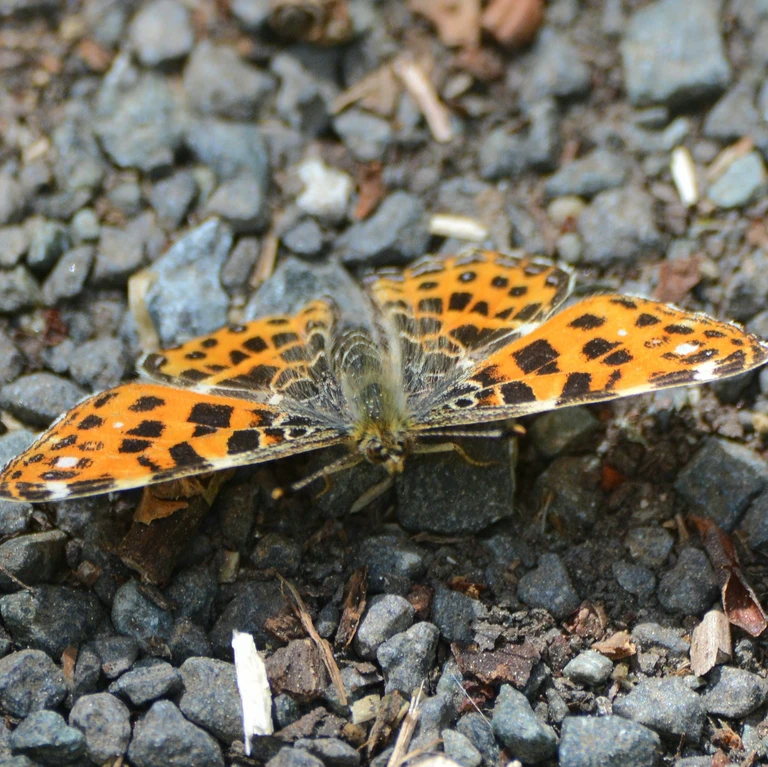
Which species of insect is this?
Araschnia levana
